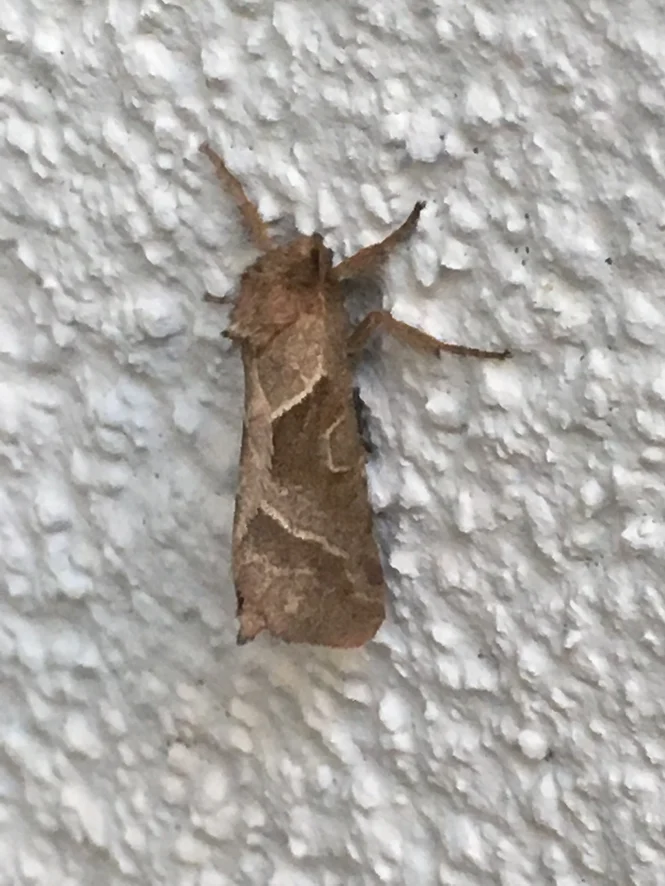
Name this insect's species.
Triodia sylvina
